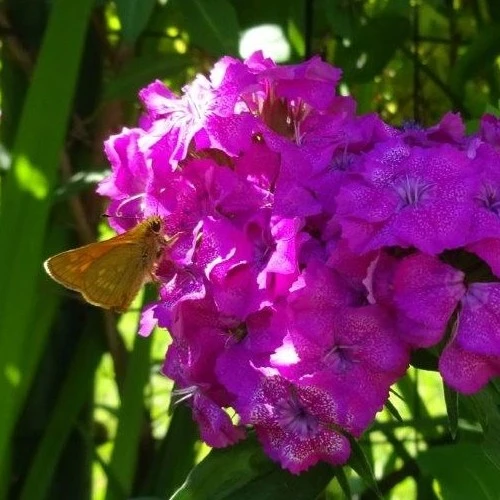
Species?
Ochlodes sylvanus (also Ochlodes venata)
